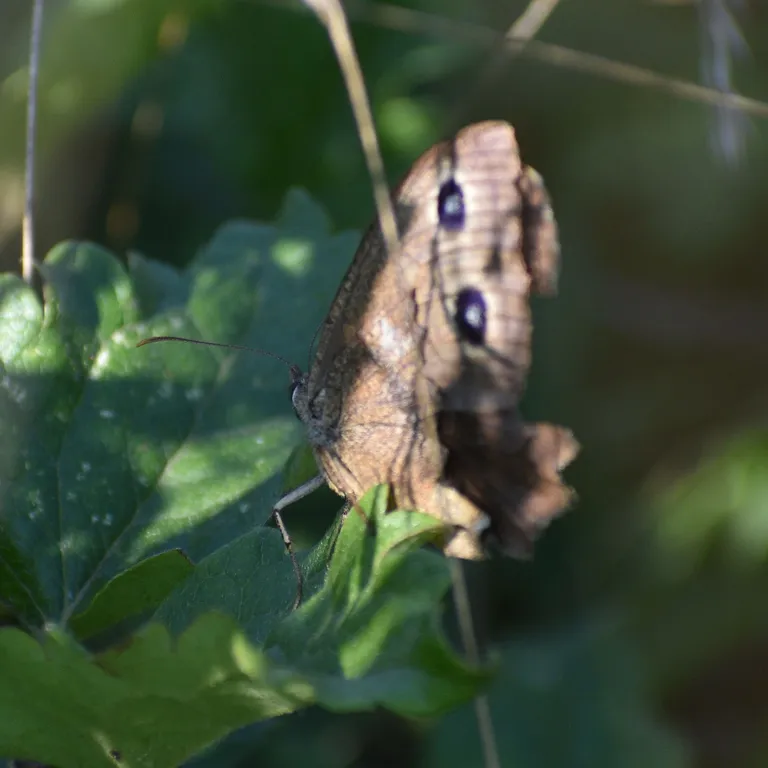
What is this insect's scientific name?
Minois dryas
